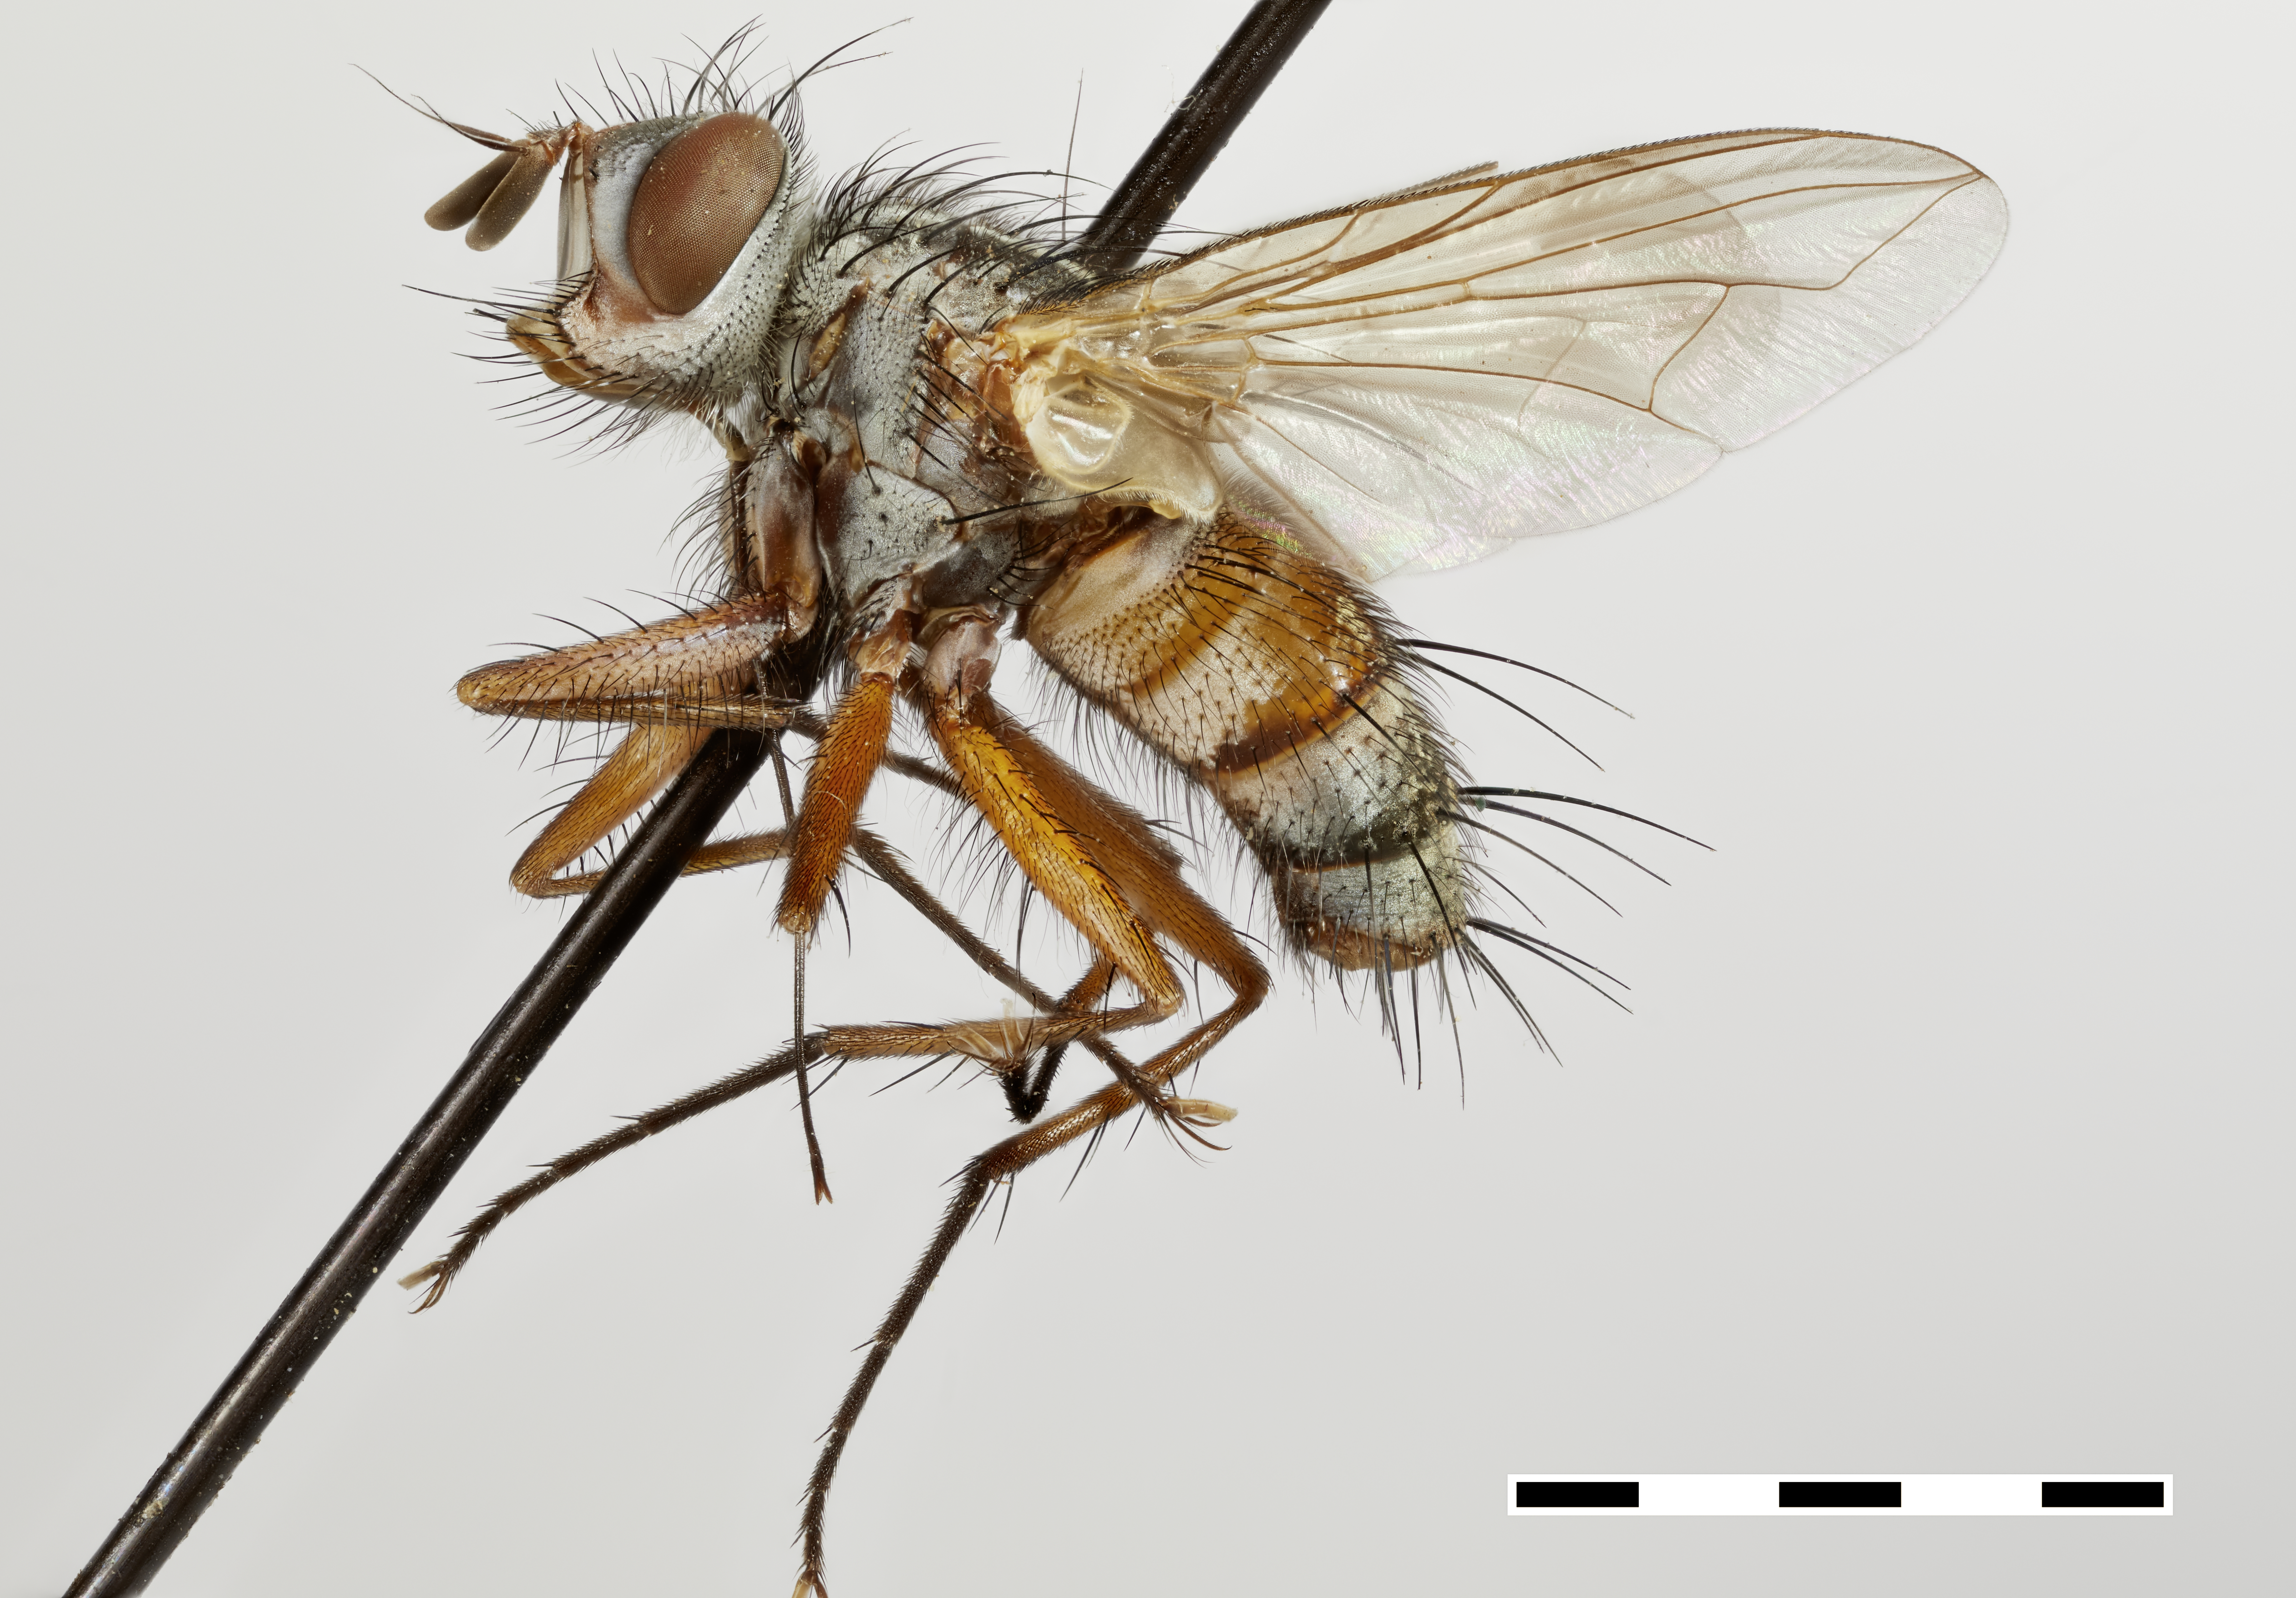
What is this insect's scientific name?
Neaphria dexina
